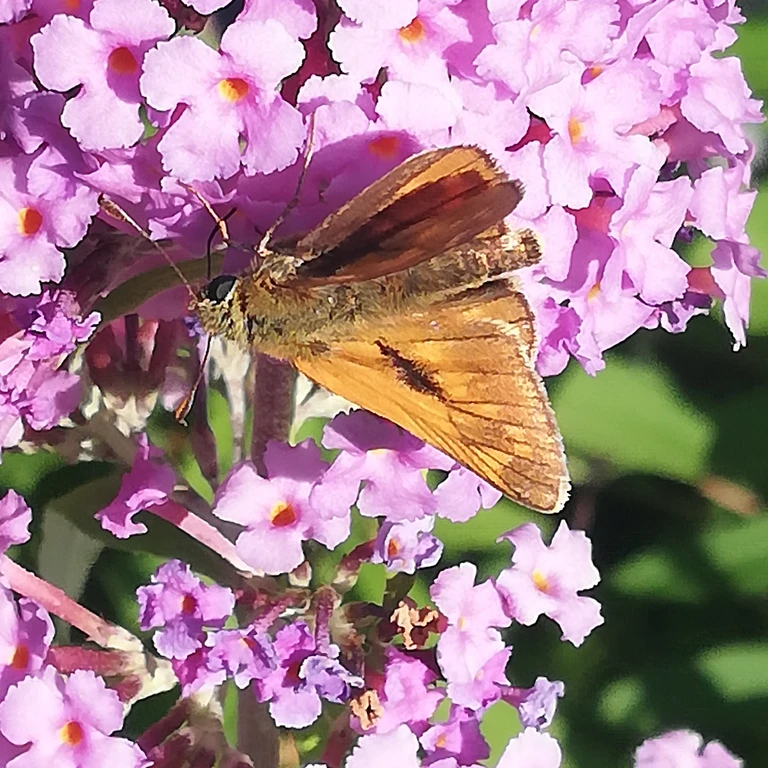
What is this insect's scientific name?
Ochlodes sylvanus (also Ochlodes venata)
